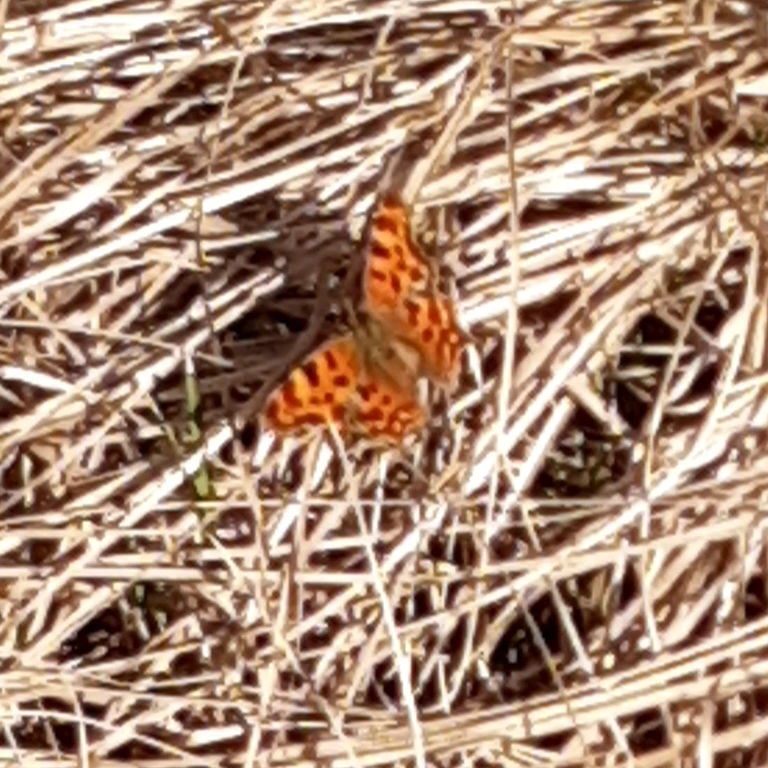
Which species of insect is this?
Polygonia c-album
